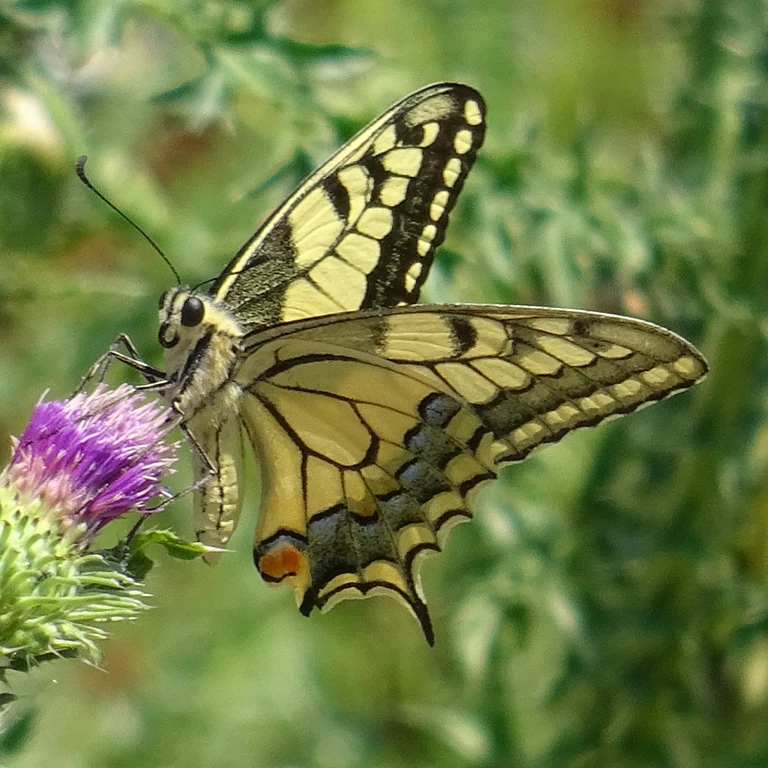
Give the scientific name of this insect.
Papilio machaon
